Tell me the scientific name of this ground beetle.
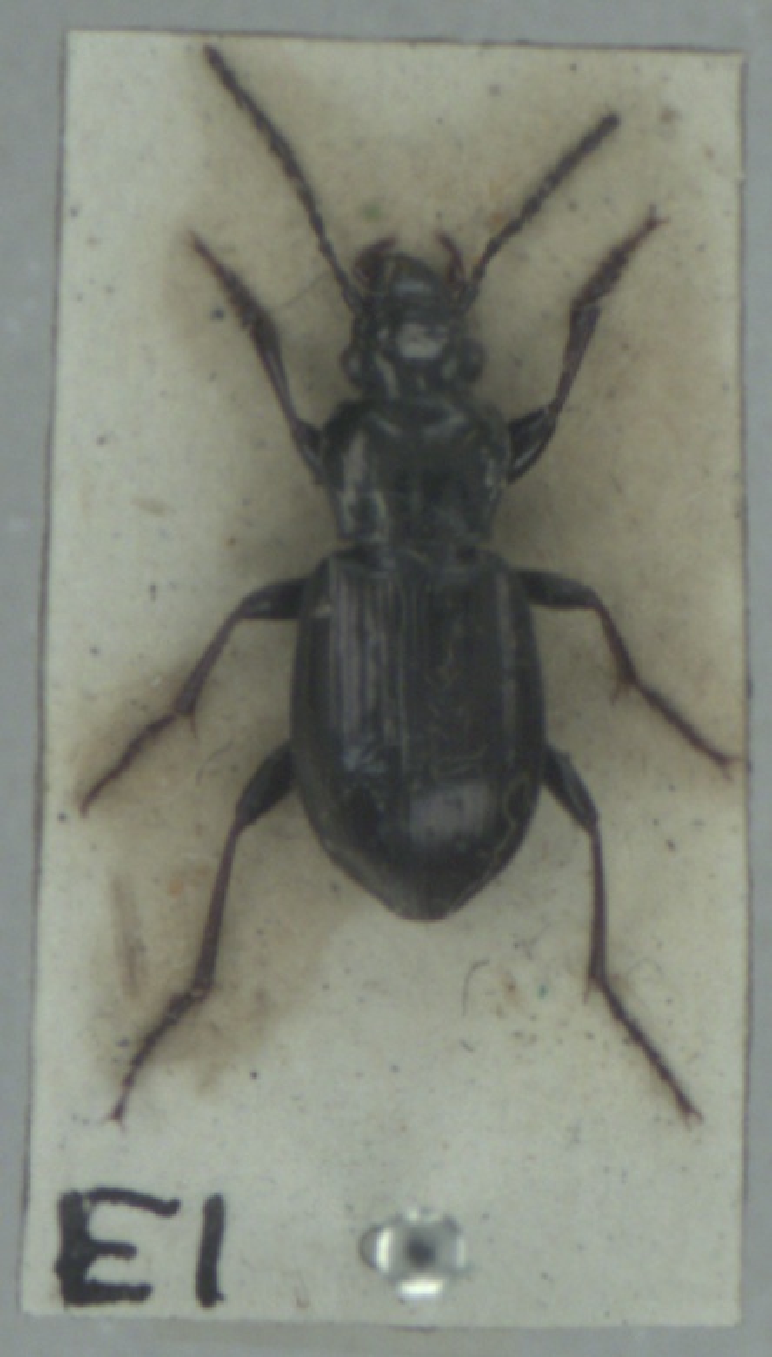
Pterostichus oblongopunctatus
